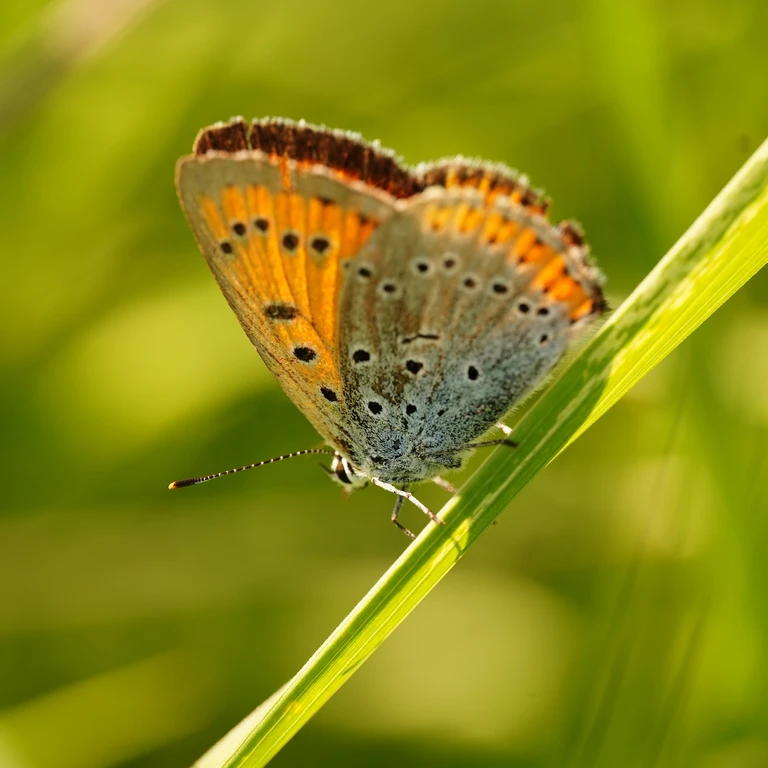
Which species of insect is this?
Lycaena dispar
